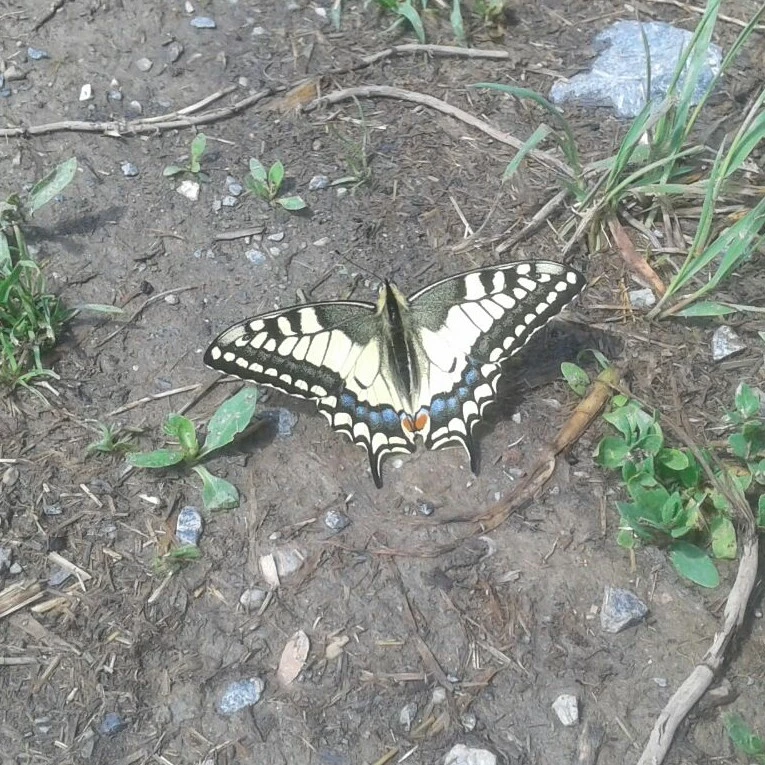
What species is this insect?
Papilio machaon
